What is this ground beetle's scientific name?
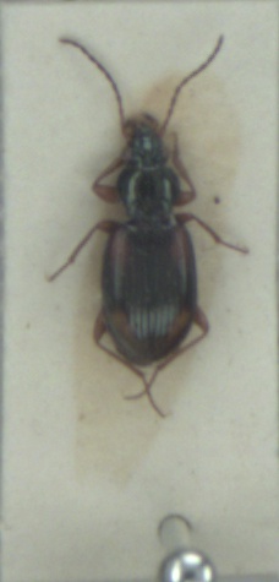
Bembidion tetracolum
